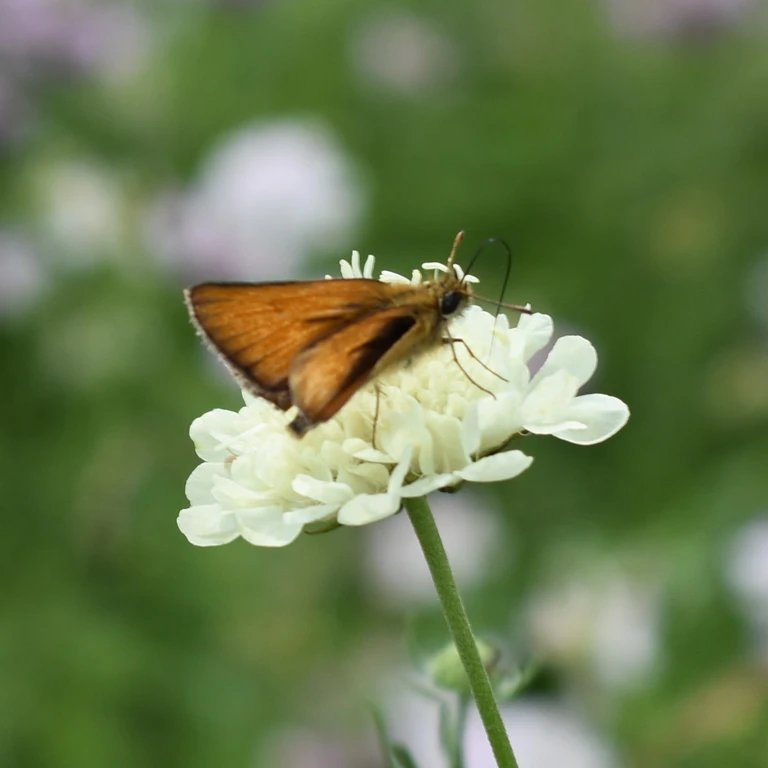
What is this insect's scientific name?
Thymelicus lineola
